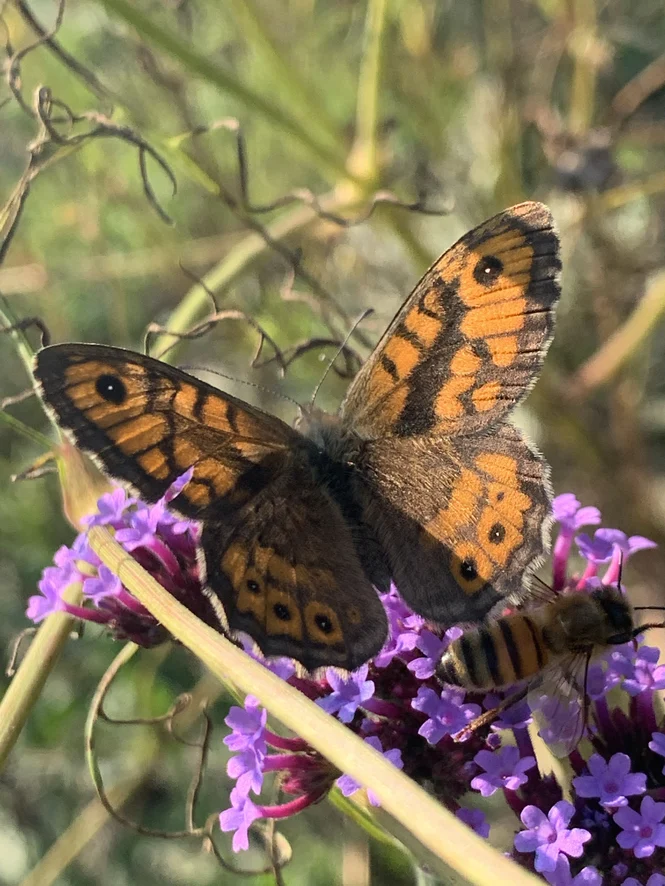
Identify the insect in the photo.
Lasiommata megera (also Pararge megera)
